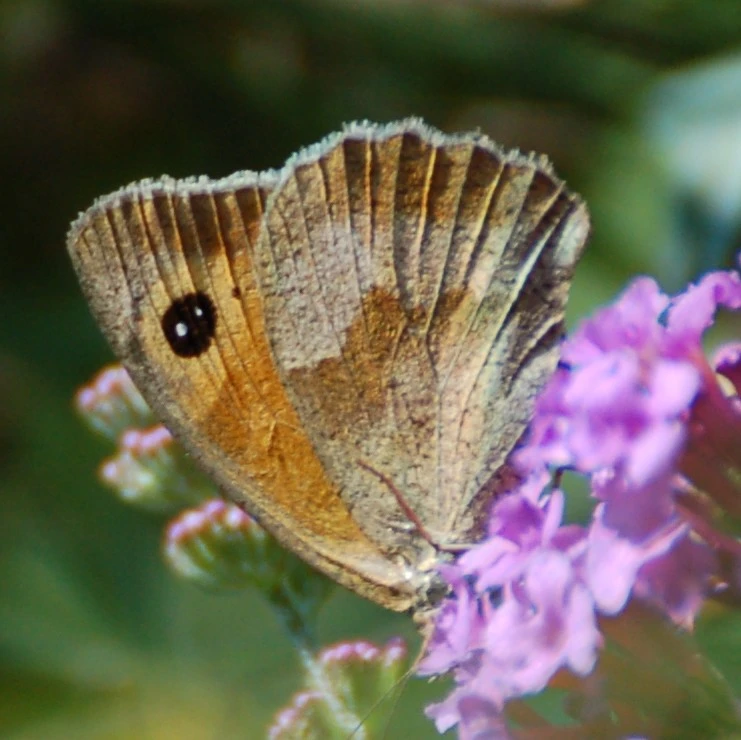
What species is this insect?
Maniola jurtina
